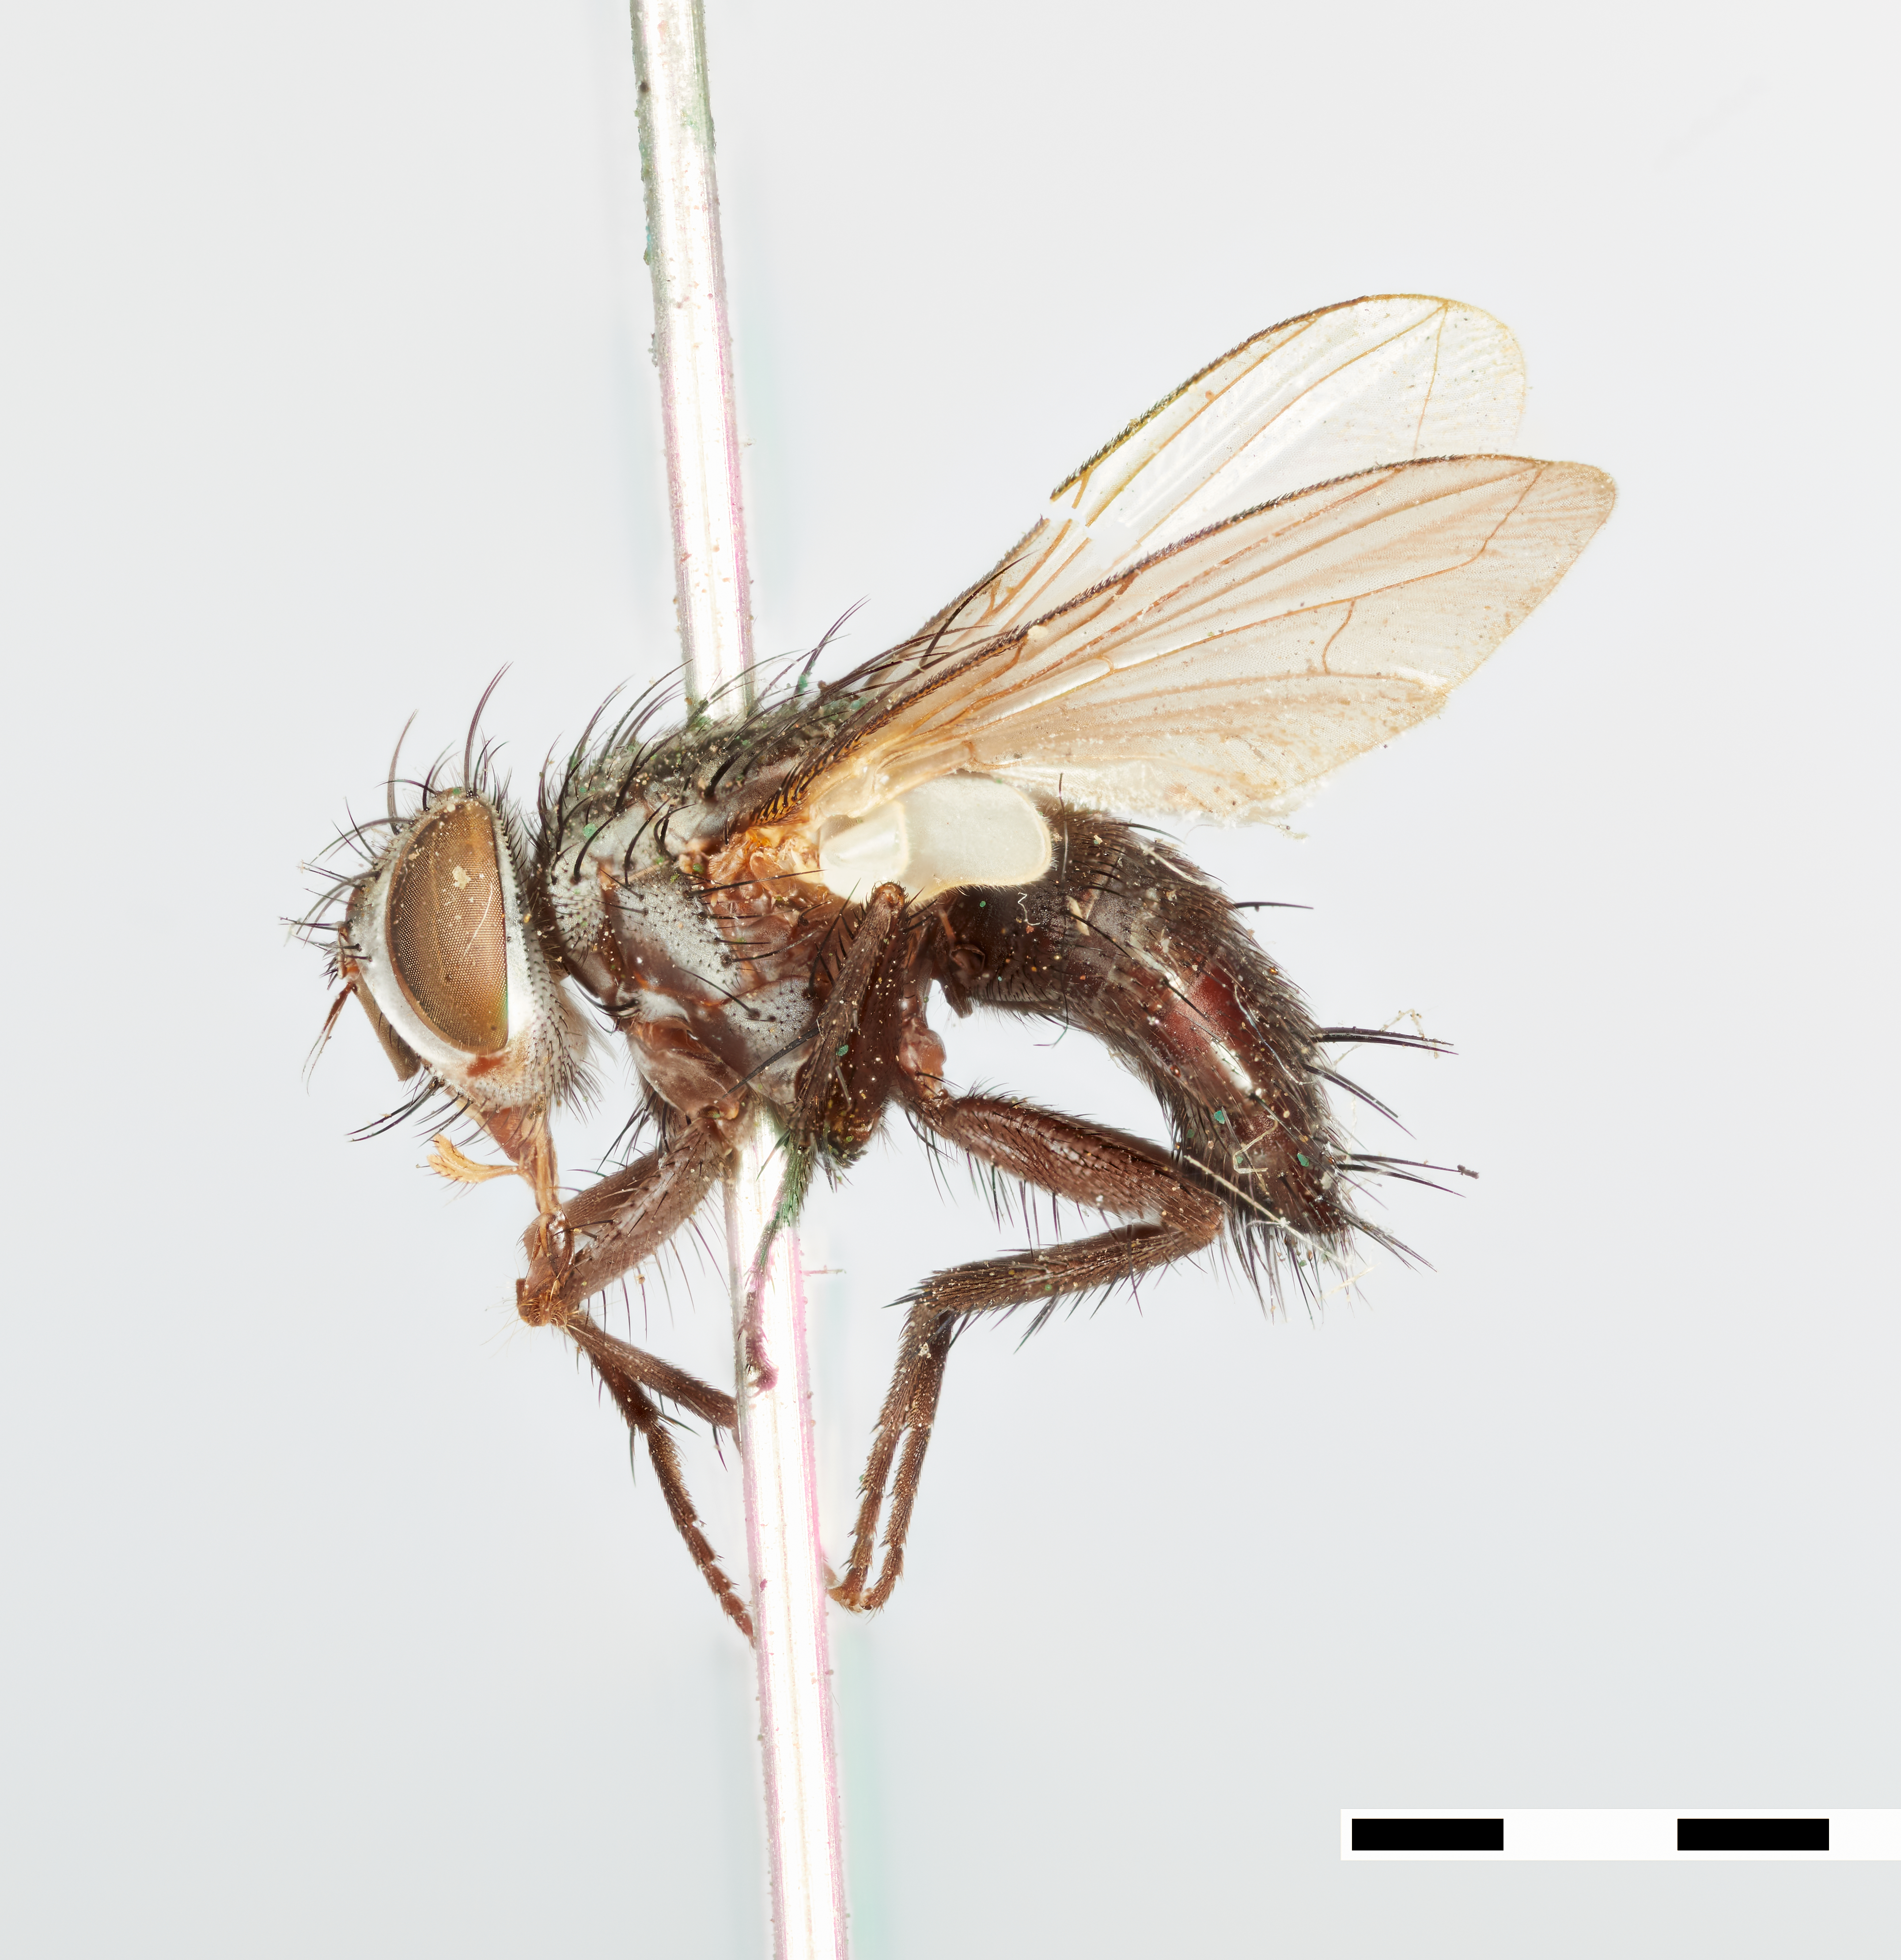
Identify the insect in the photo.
Exorista aerata
